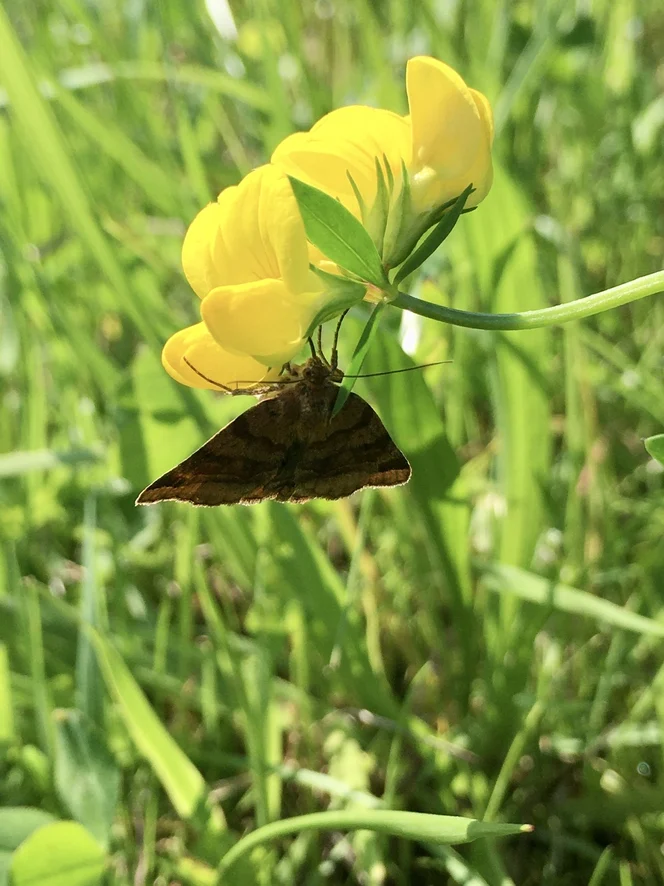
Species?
Euclidia glyphica
